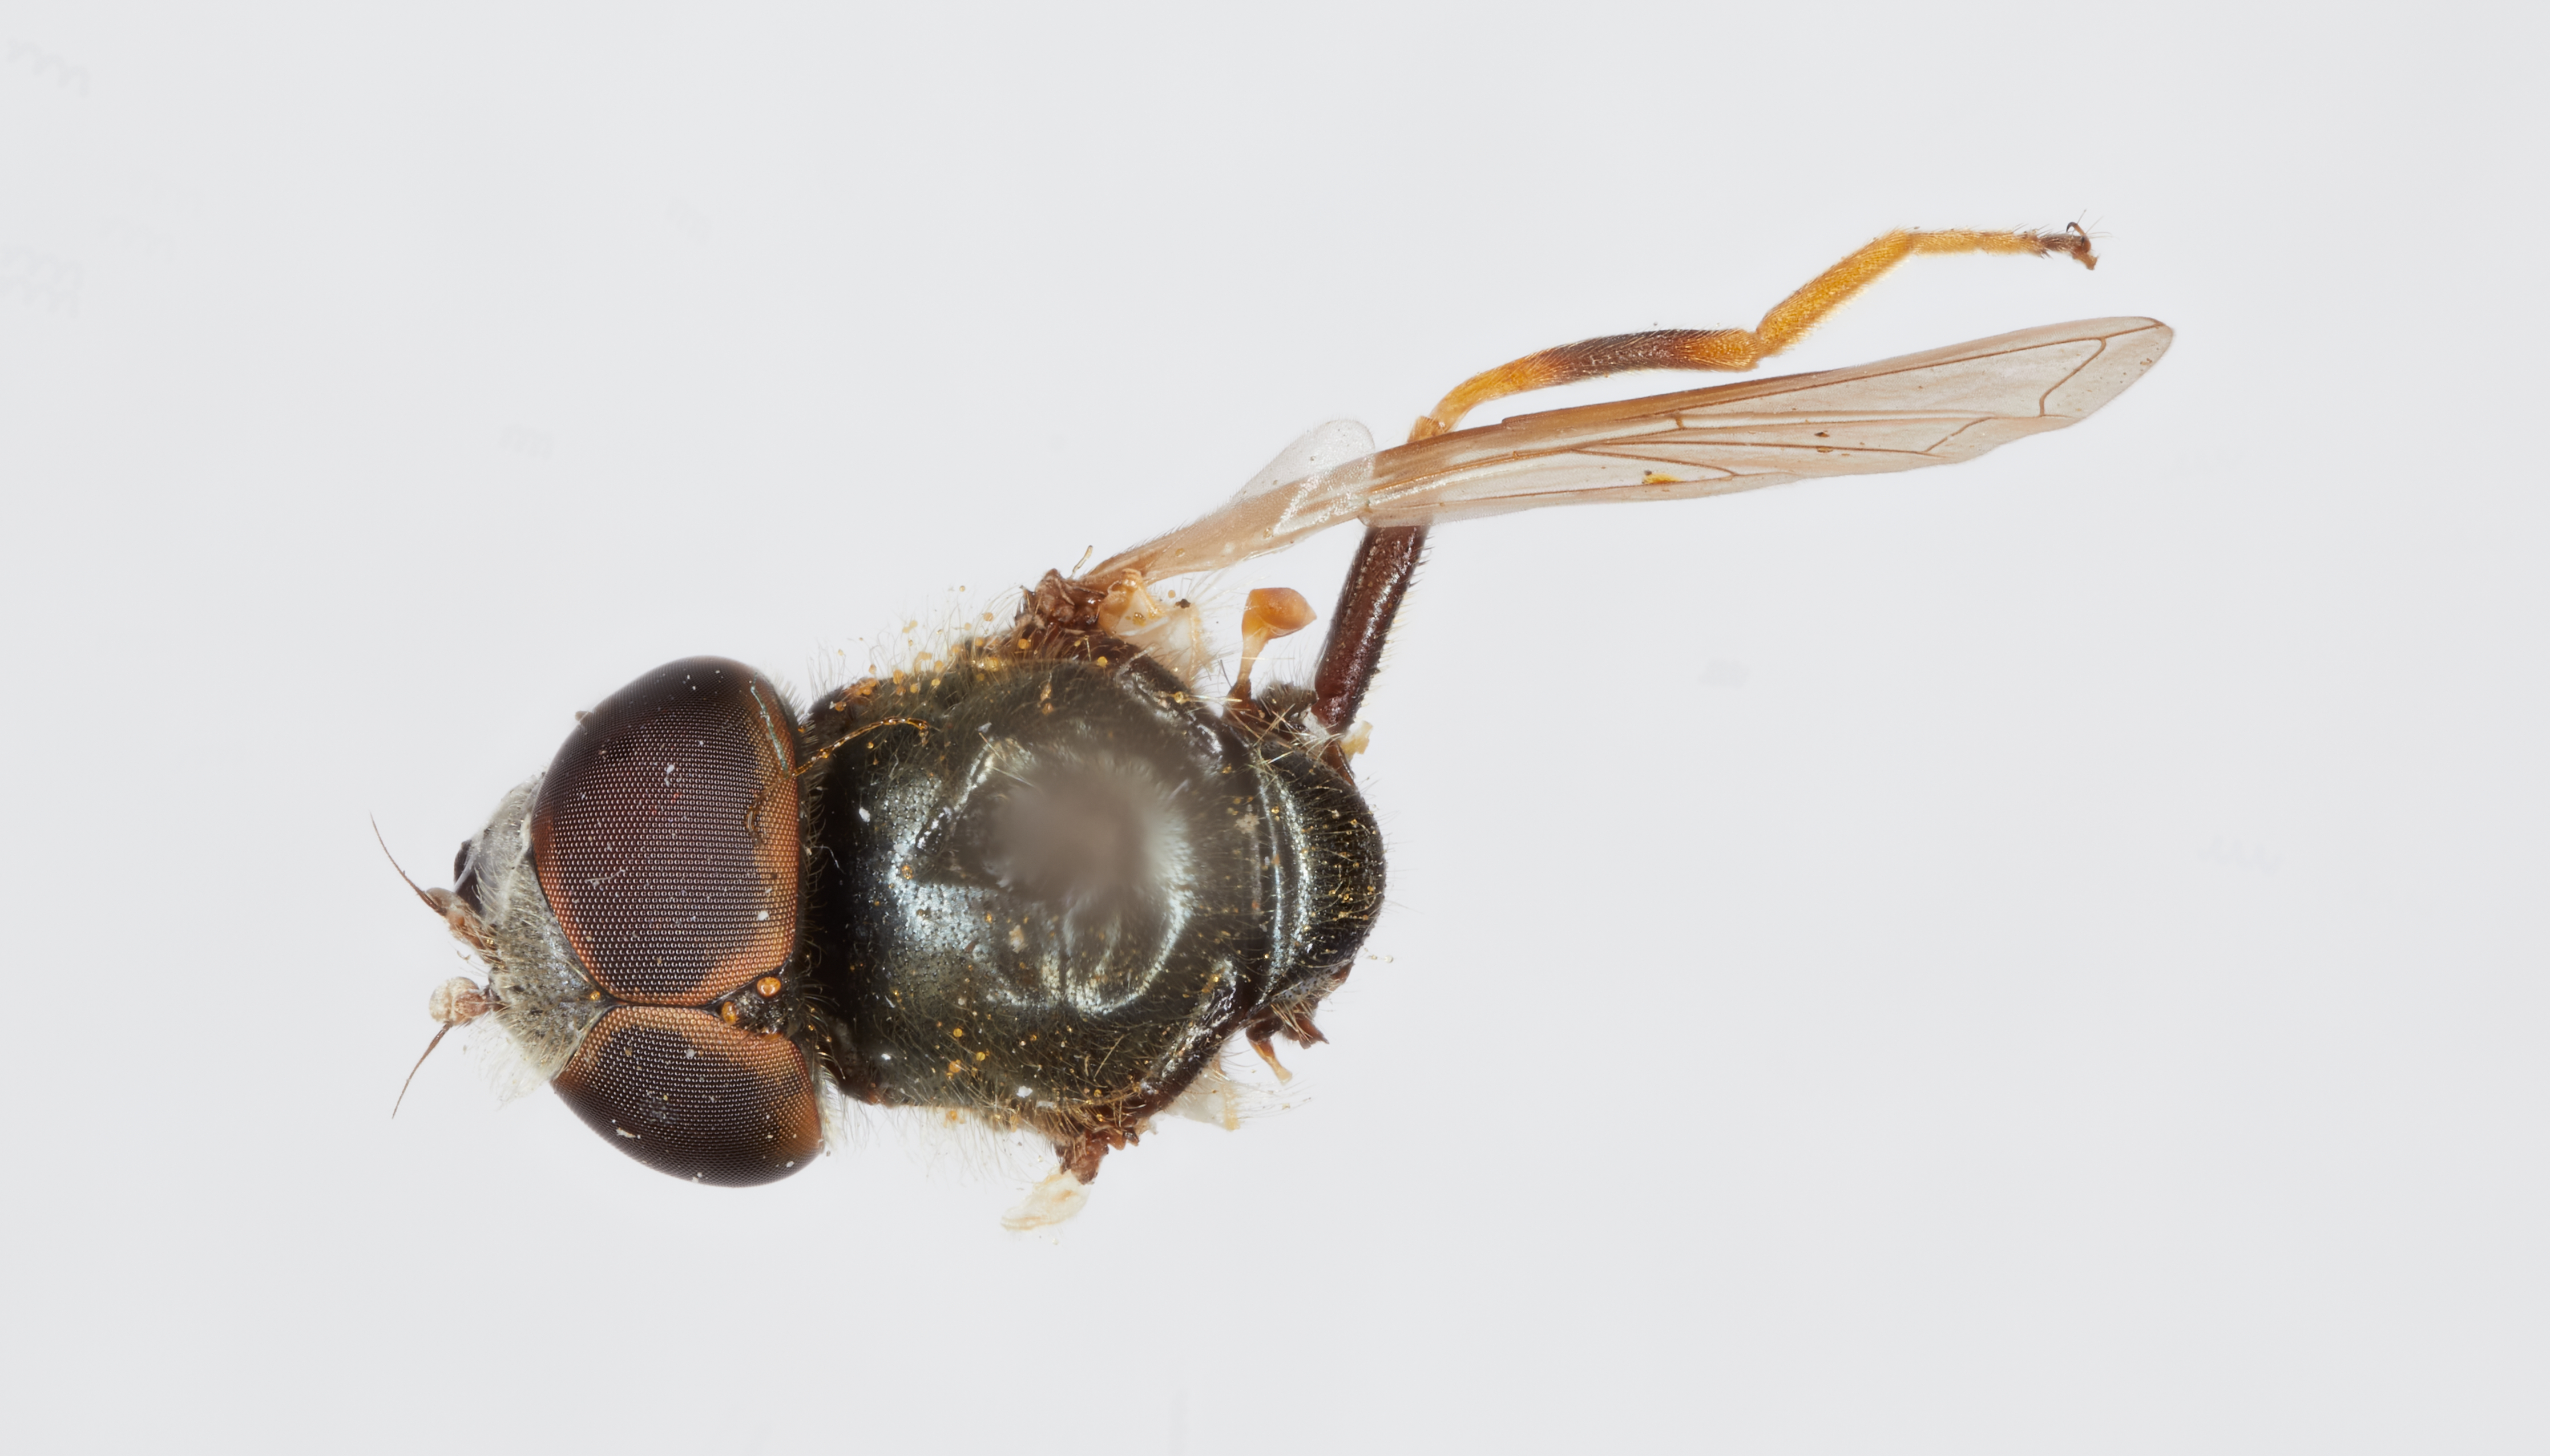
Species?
Cartosyrphus caltha
